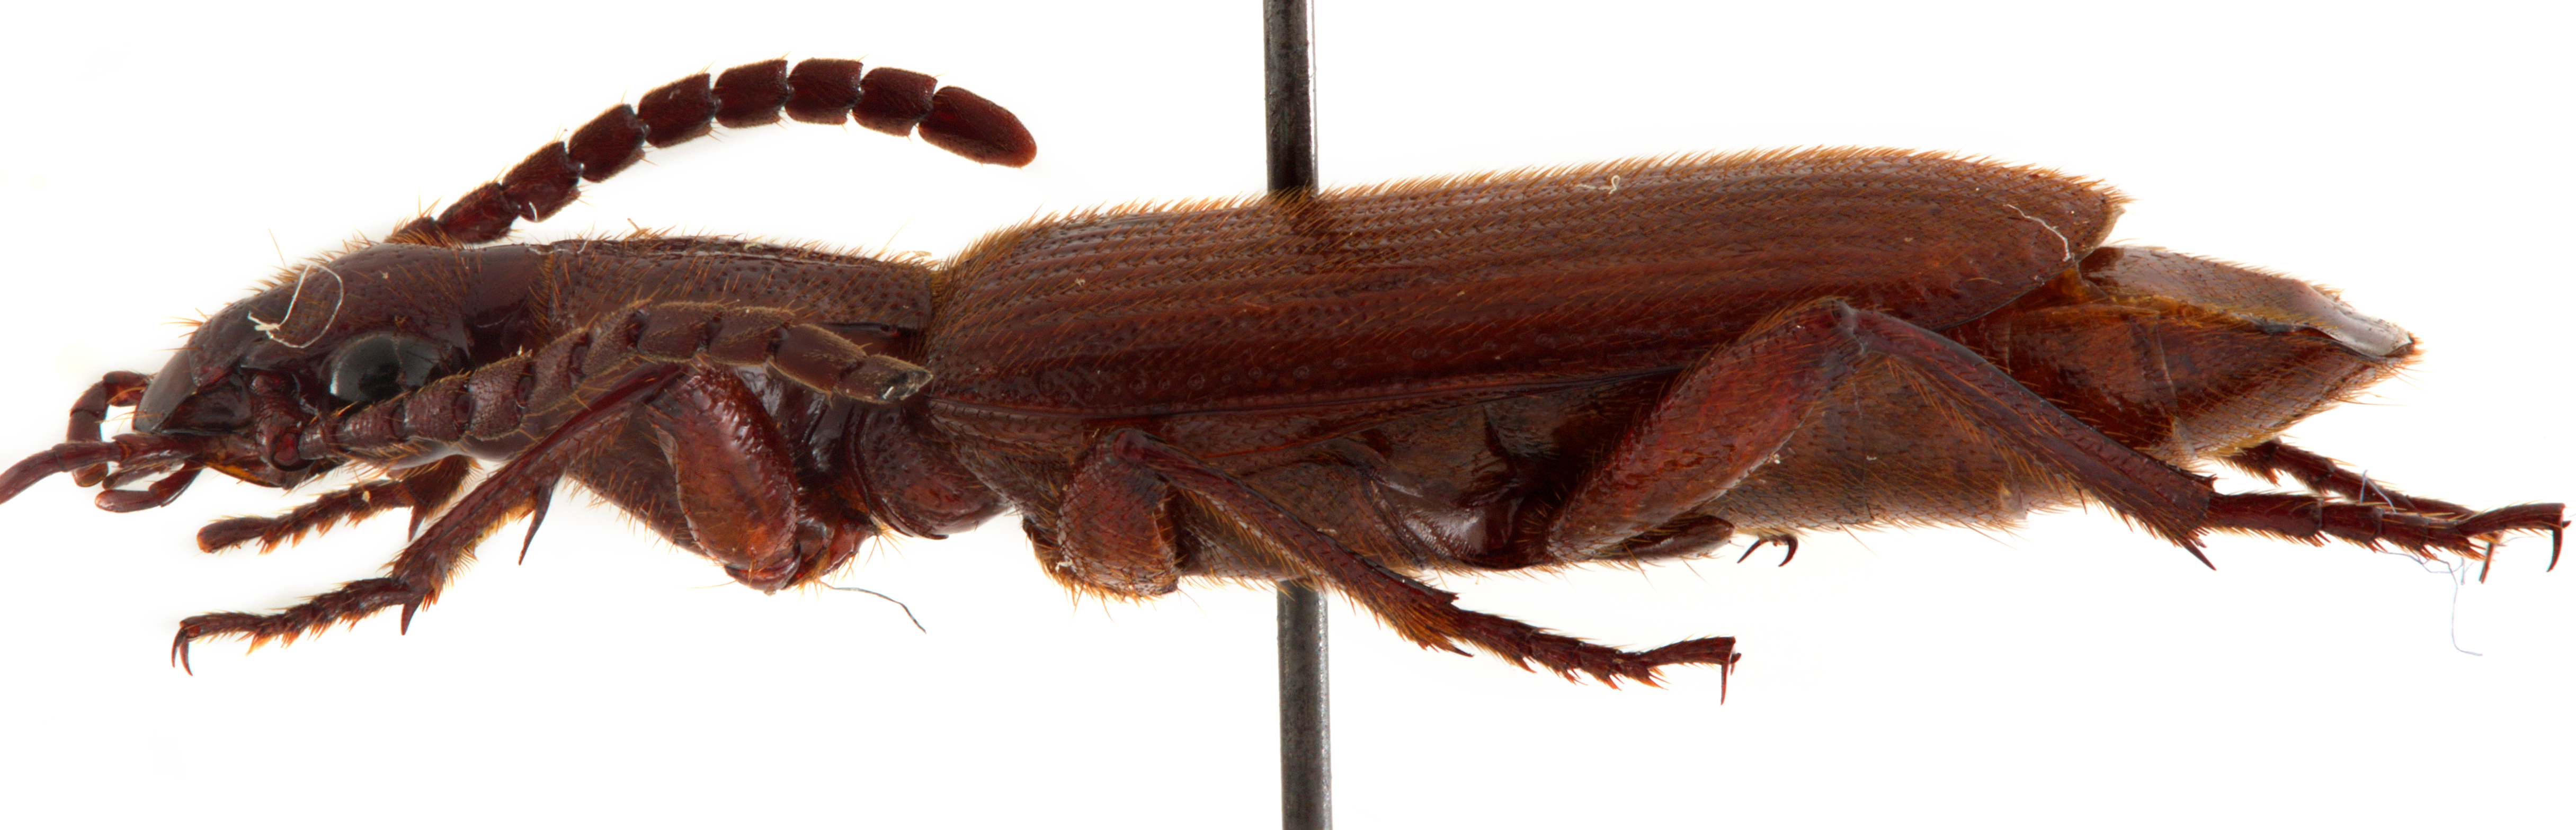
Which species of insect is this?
Helluomorphoides texanus
